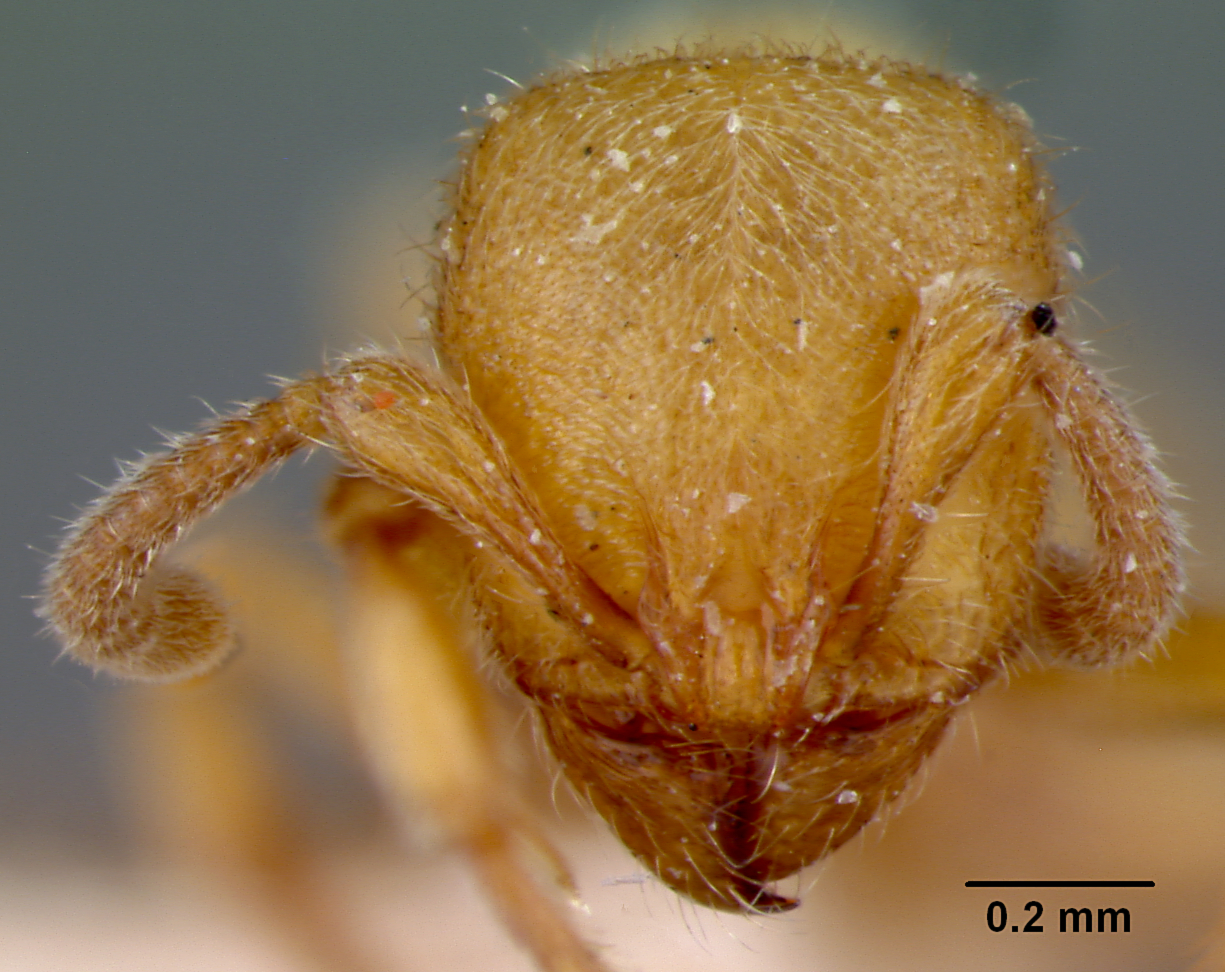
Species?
Proceratium numidicum
